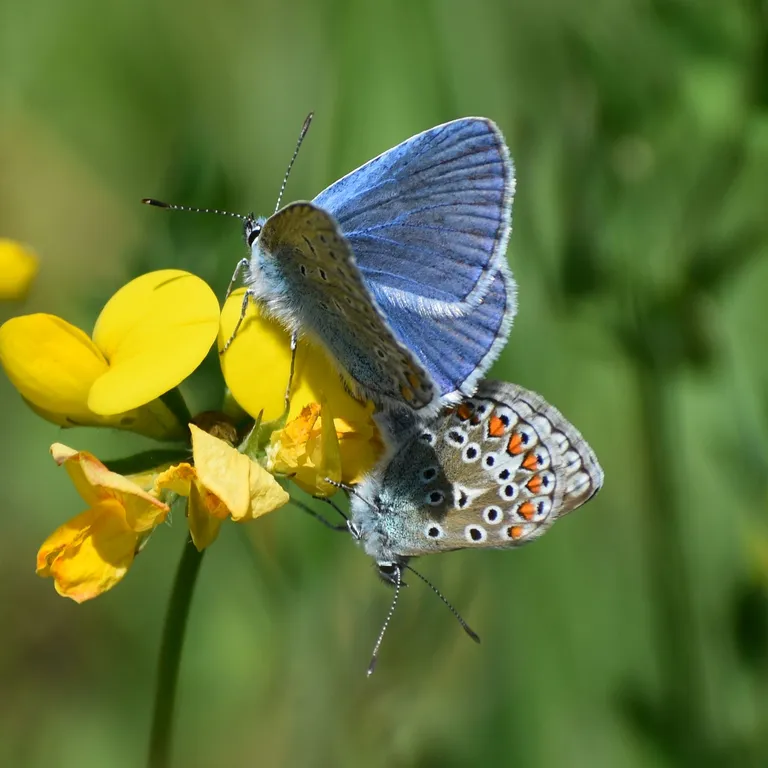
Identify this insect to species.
Polyommatus icarus
